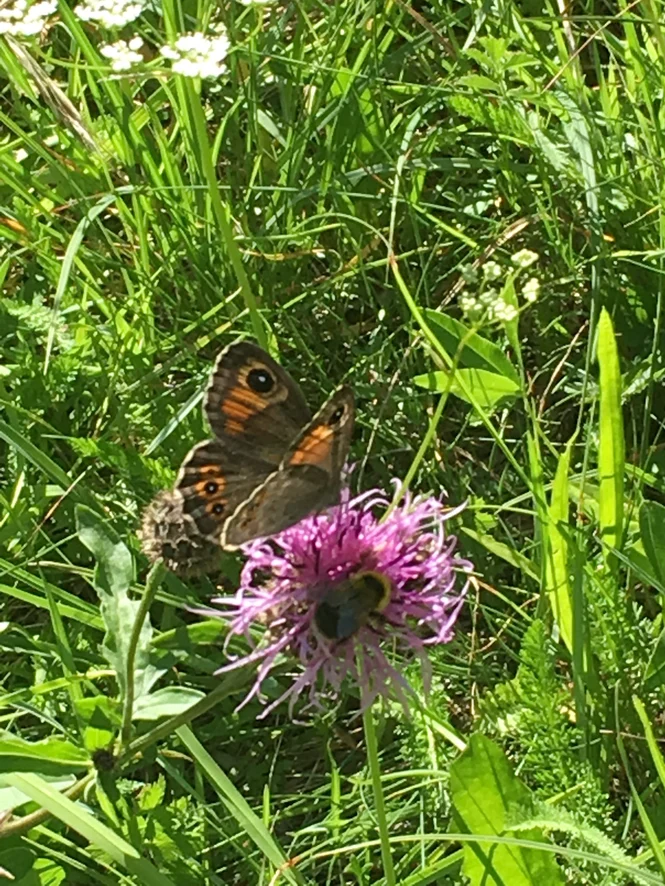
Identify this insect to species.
Lasiommata maera (also Pararge maera)
